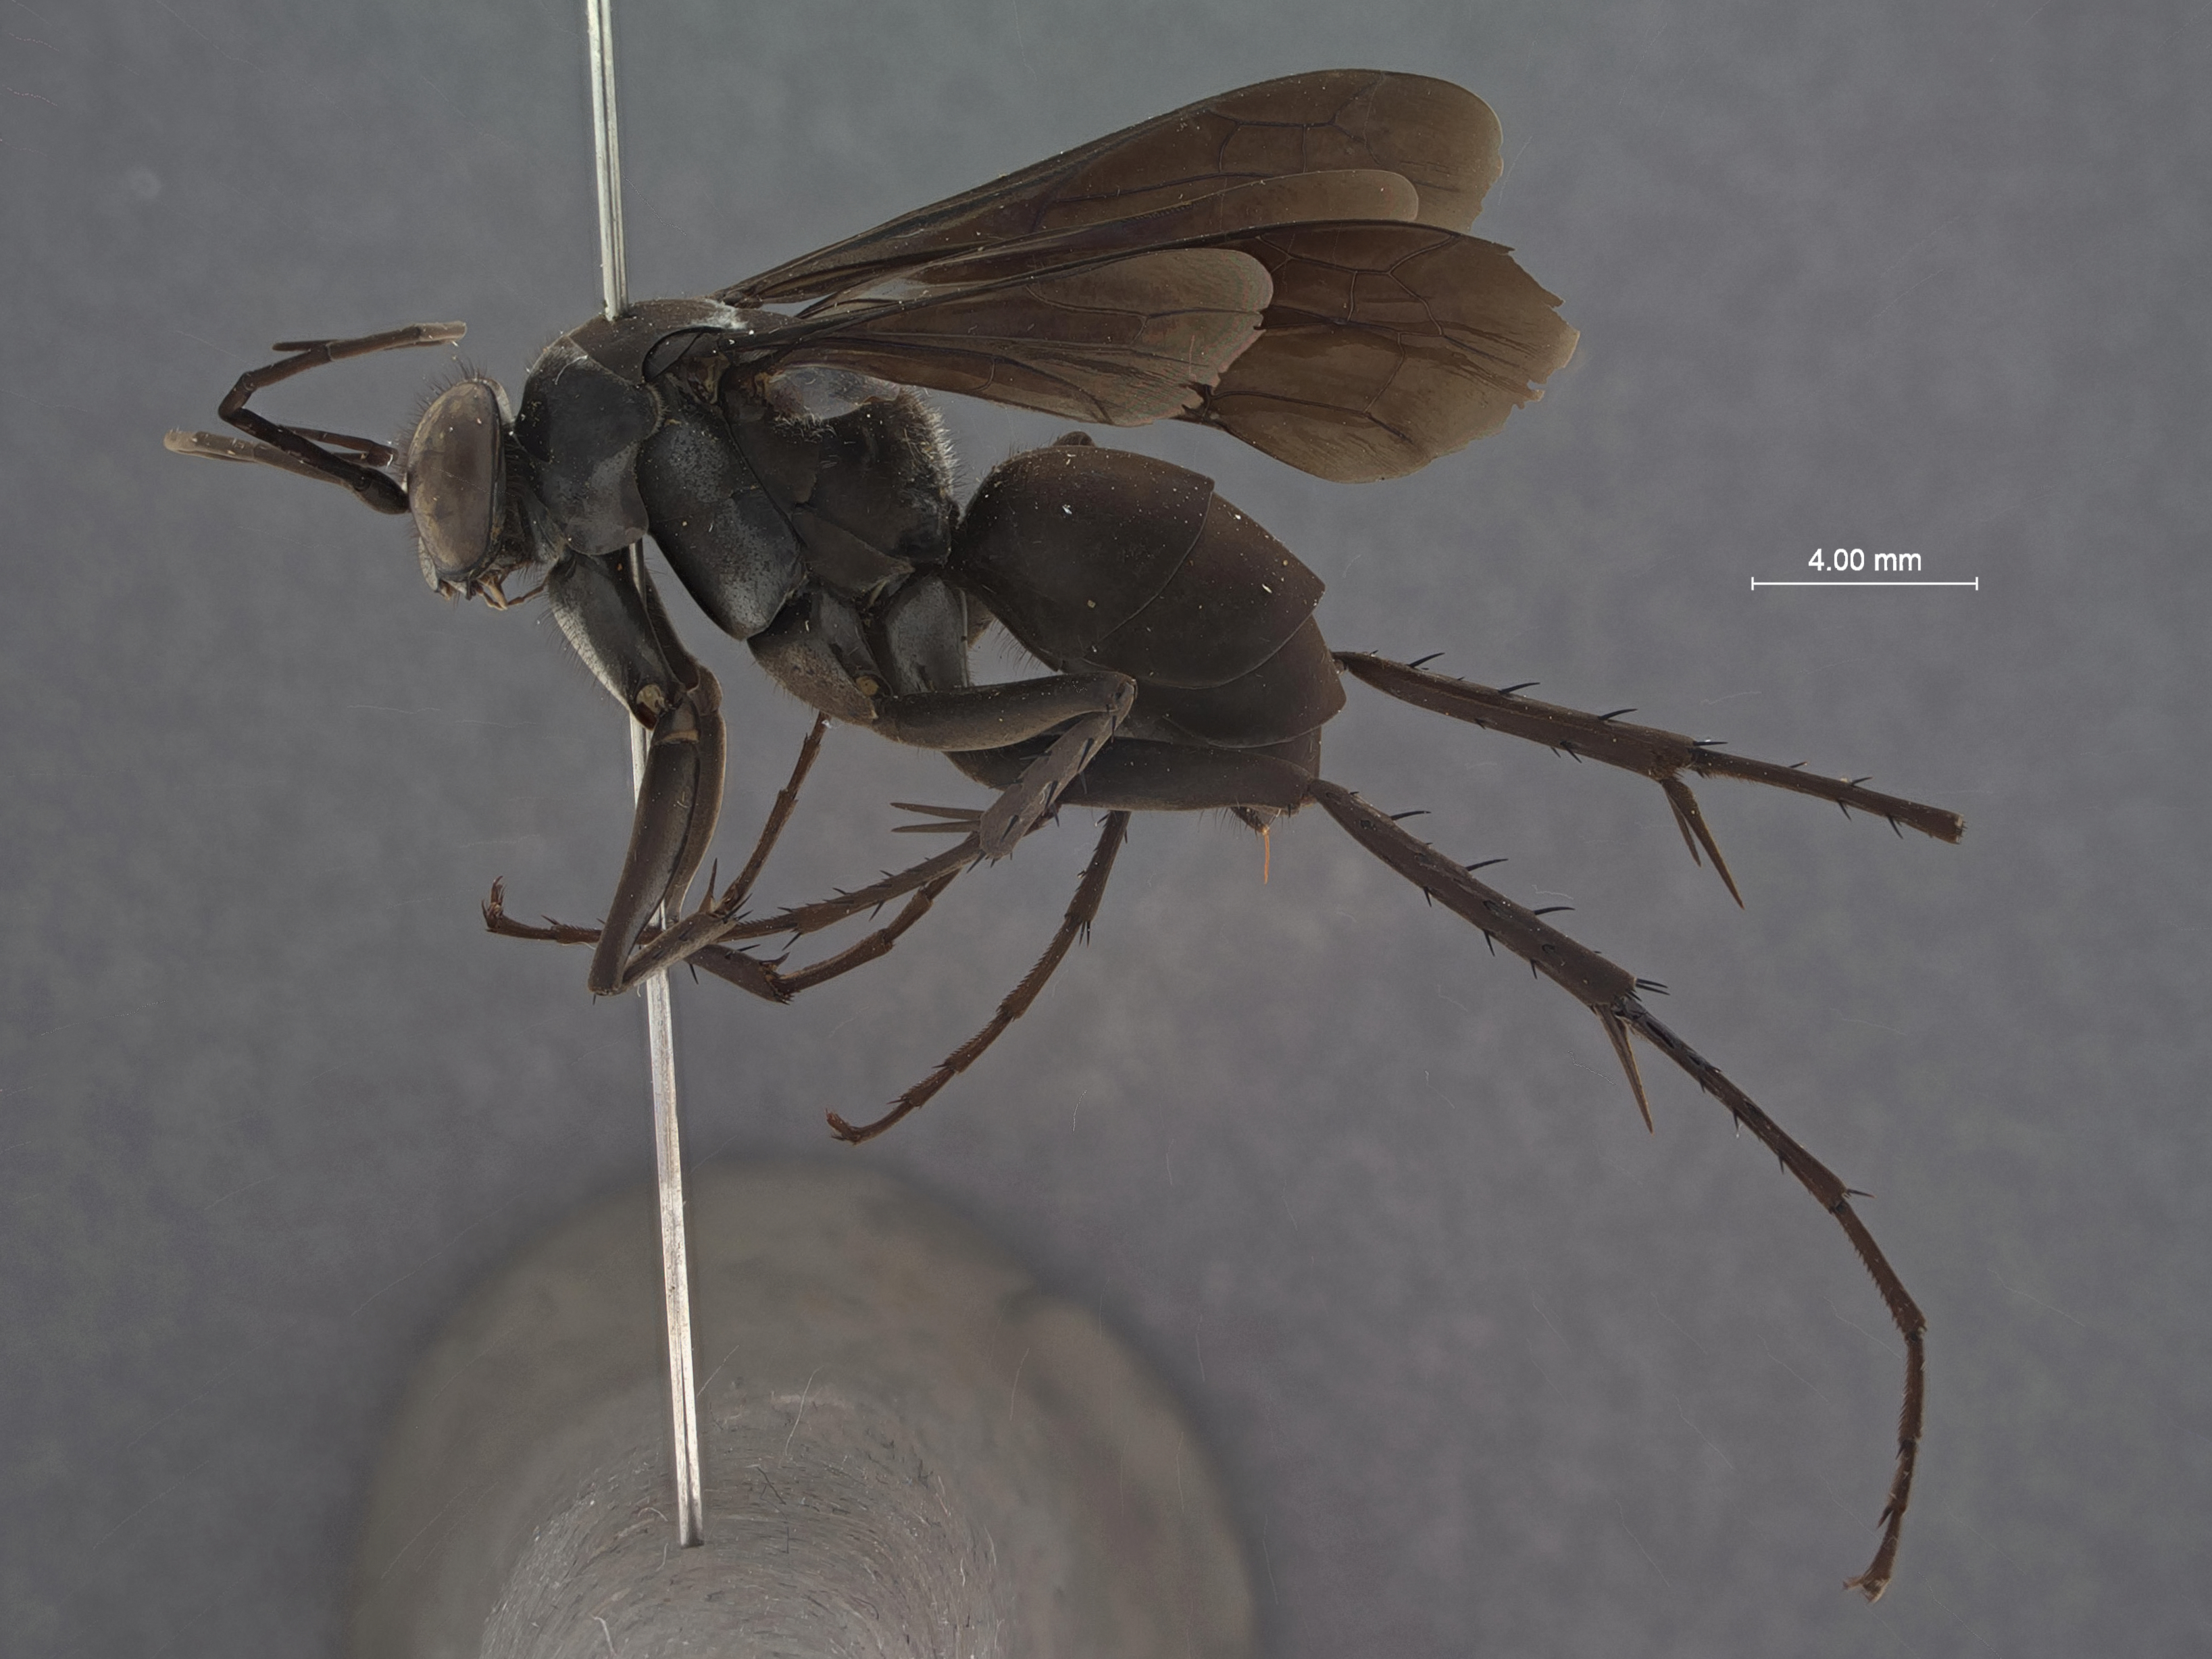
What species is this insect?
Atopopompilus taiwanianus
